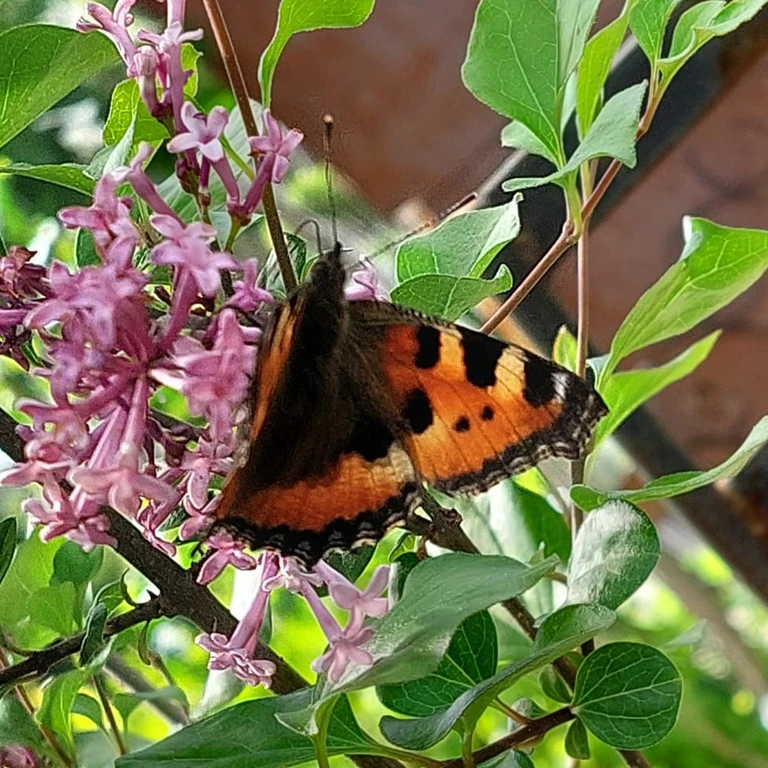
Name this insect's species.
Aglais urticae
